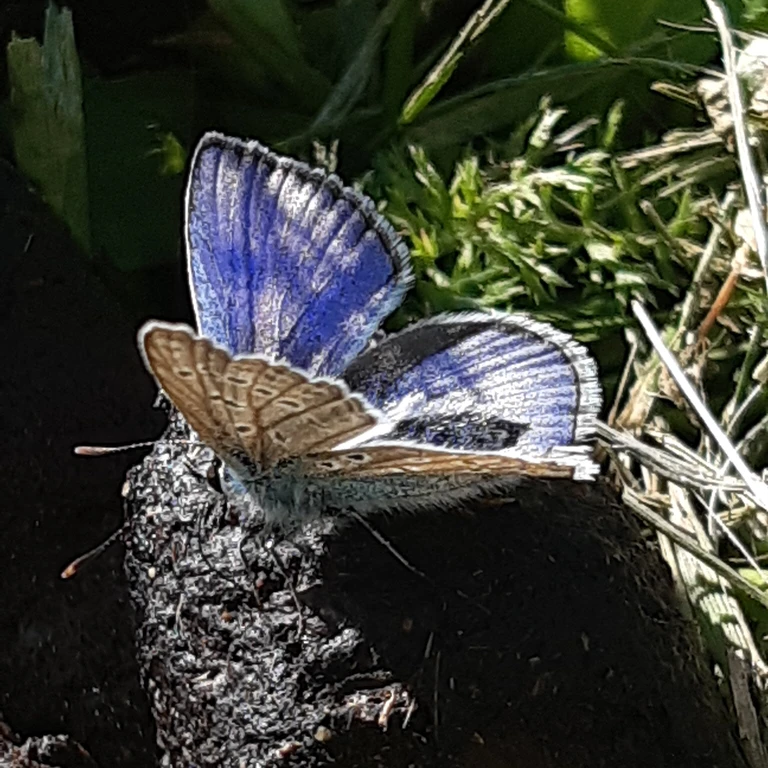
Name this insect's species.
Polyommatus icarus
